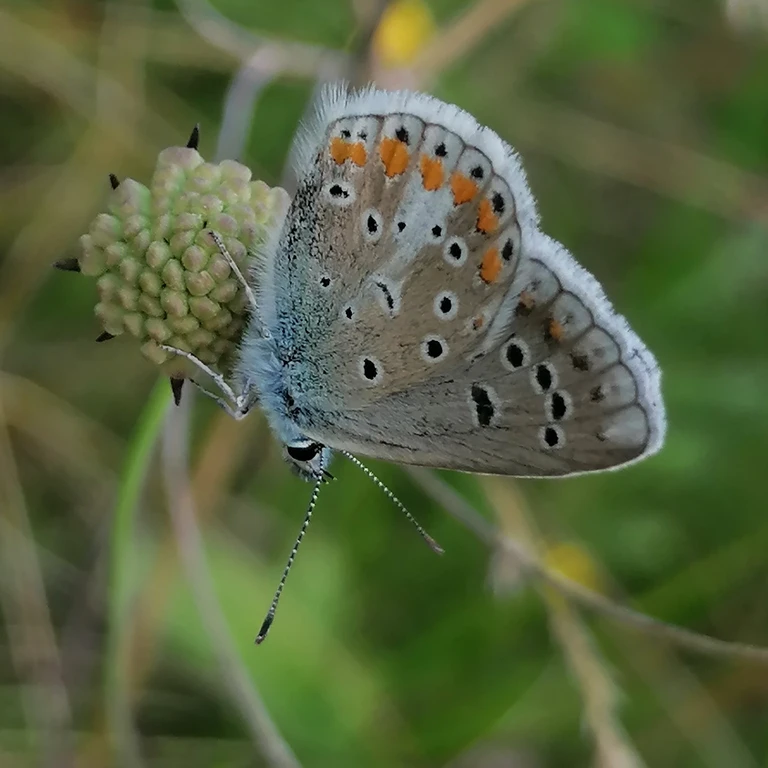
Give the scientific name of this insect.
Polyommatus dorylas
